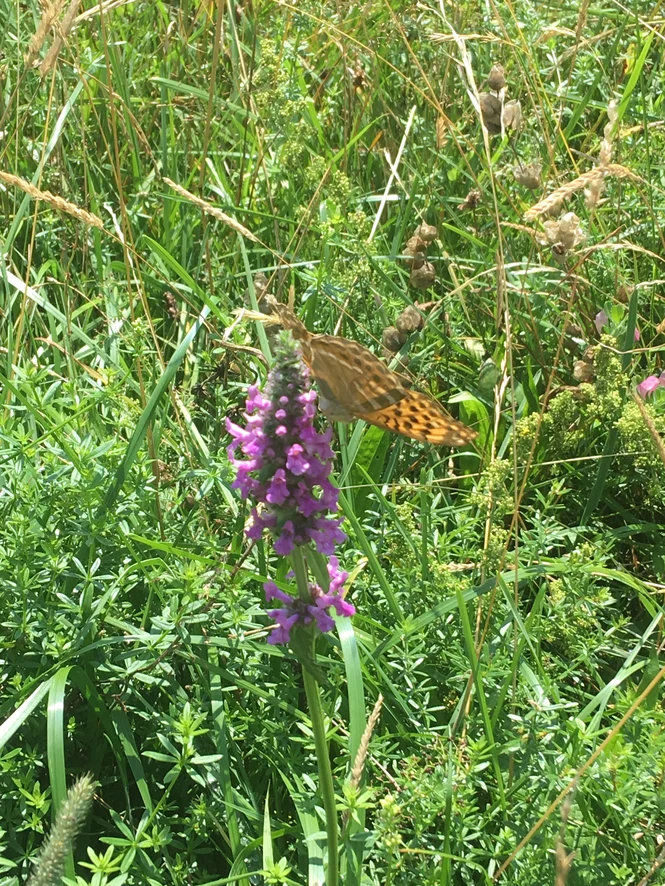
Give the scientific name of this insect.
Argynnis paphia
